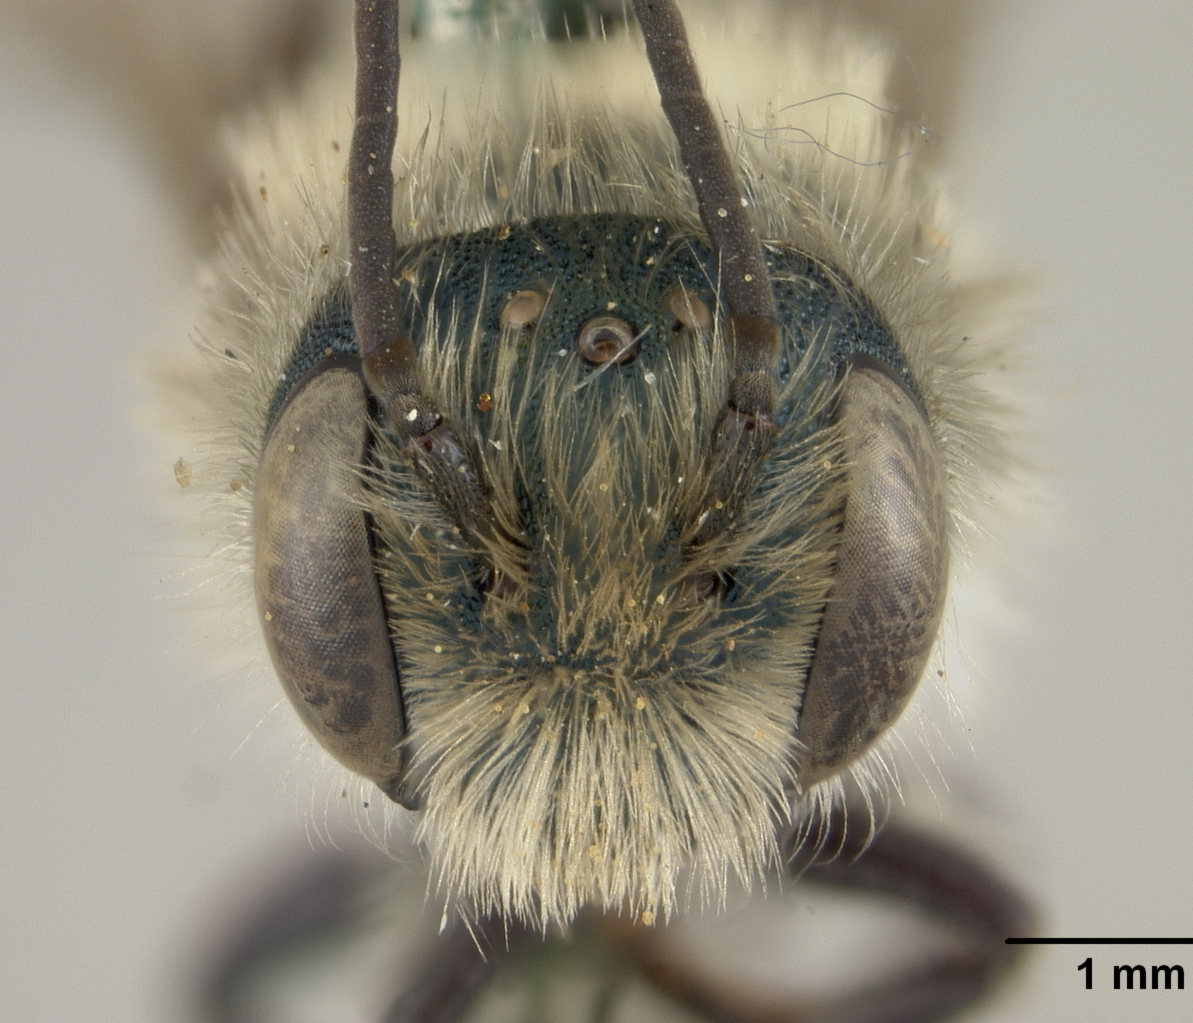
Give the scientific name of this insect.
Osmia pasadenae
